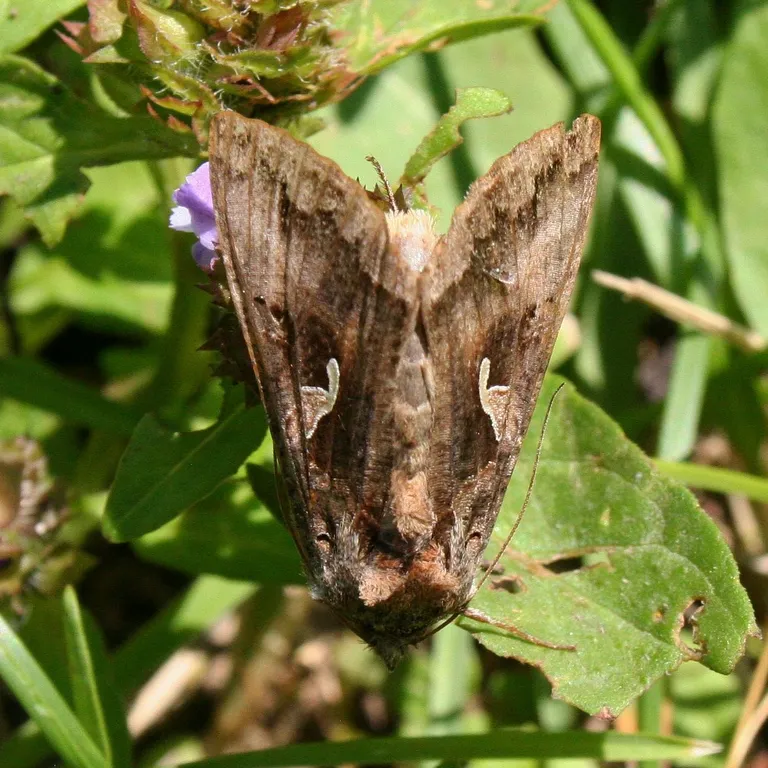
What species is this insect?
Autographa gamma
